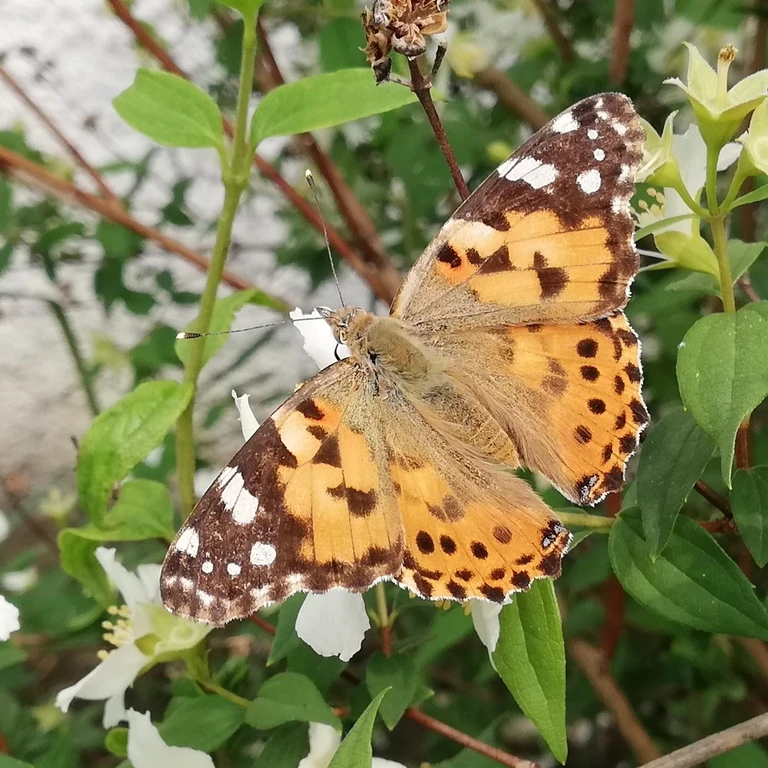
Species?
Vanessa cardui
